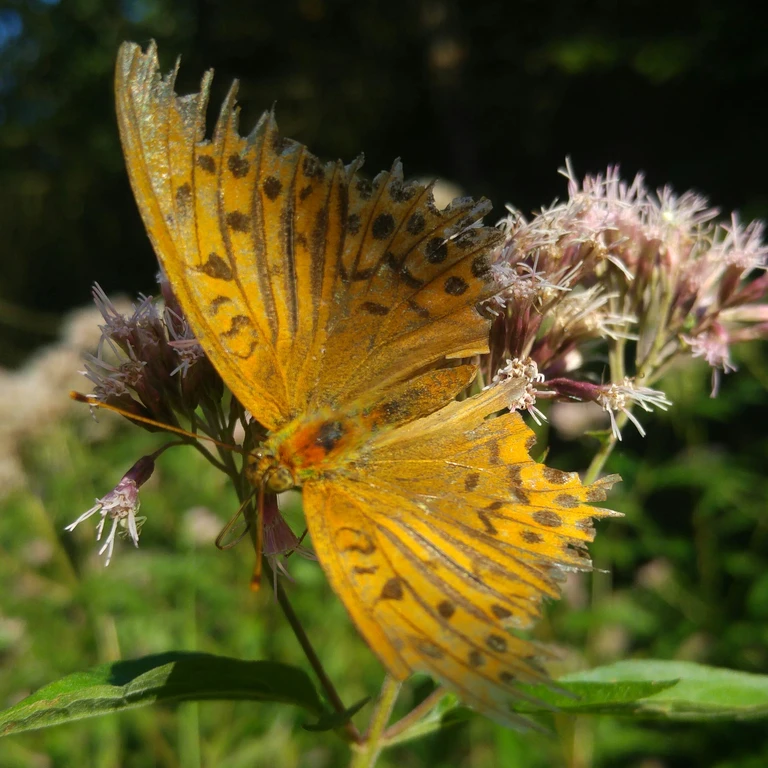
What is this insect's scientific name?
Argynnis paphia
